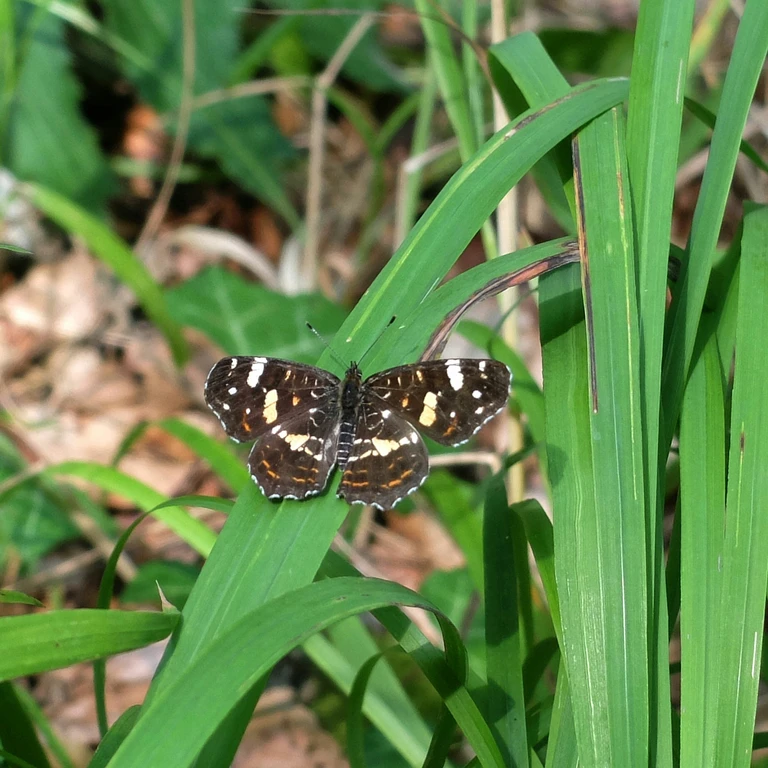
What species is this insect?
Araschnia levana
